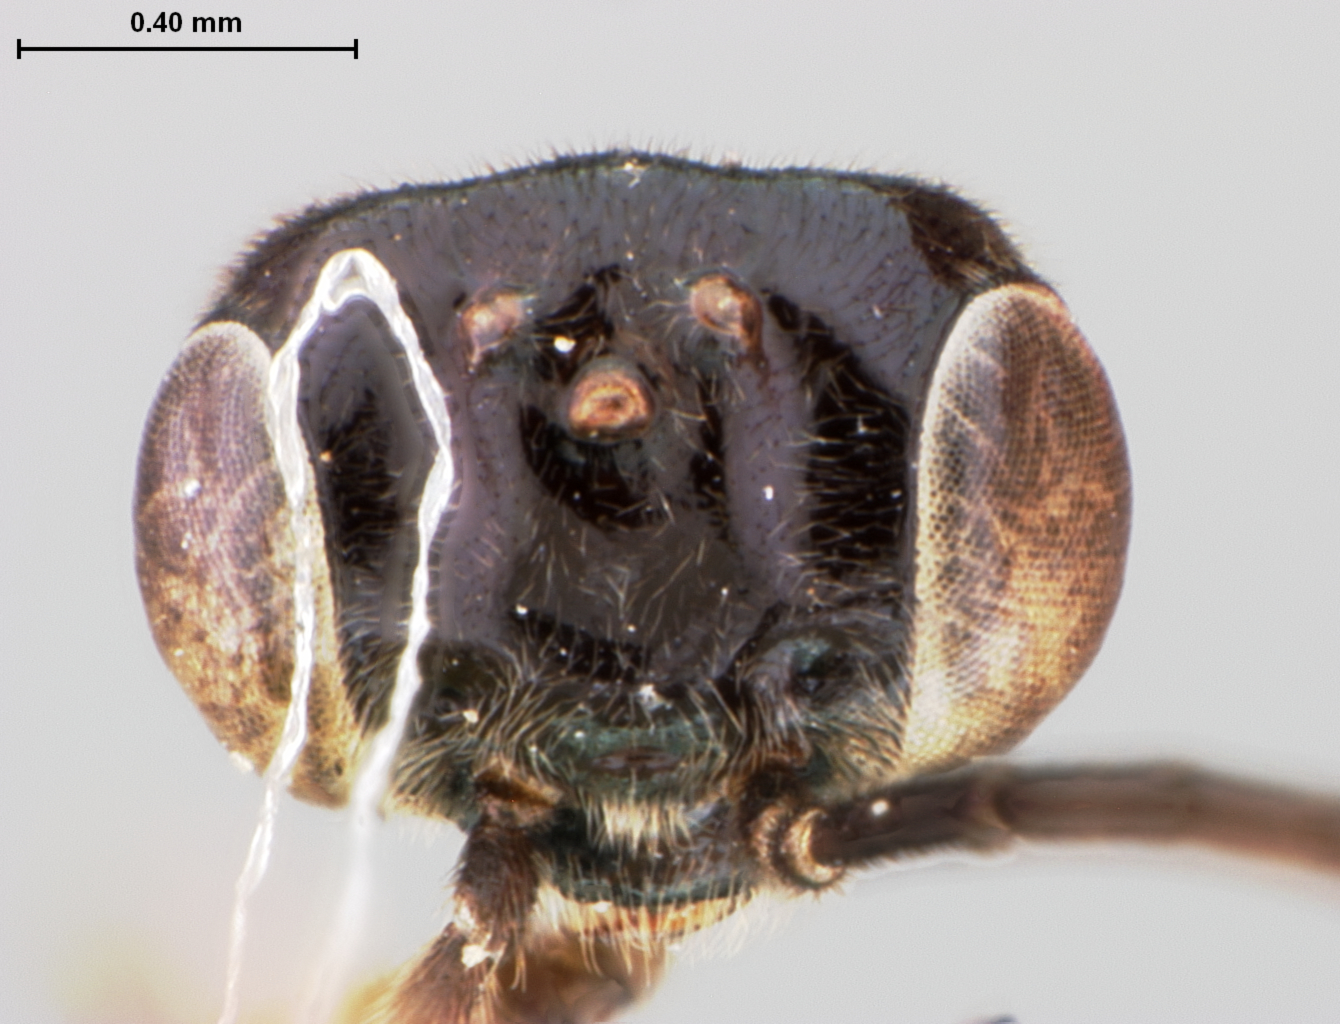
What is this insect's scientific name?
Paraselandria imitatrix
